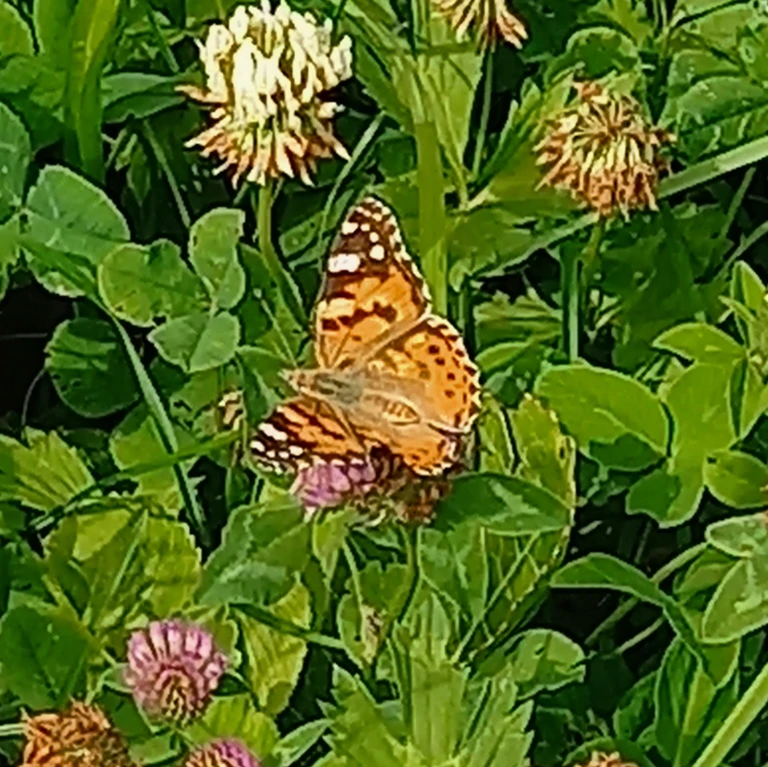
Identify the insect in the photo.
Vanessa cardui
